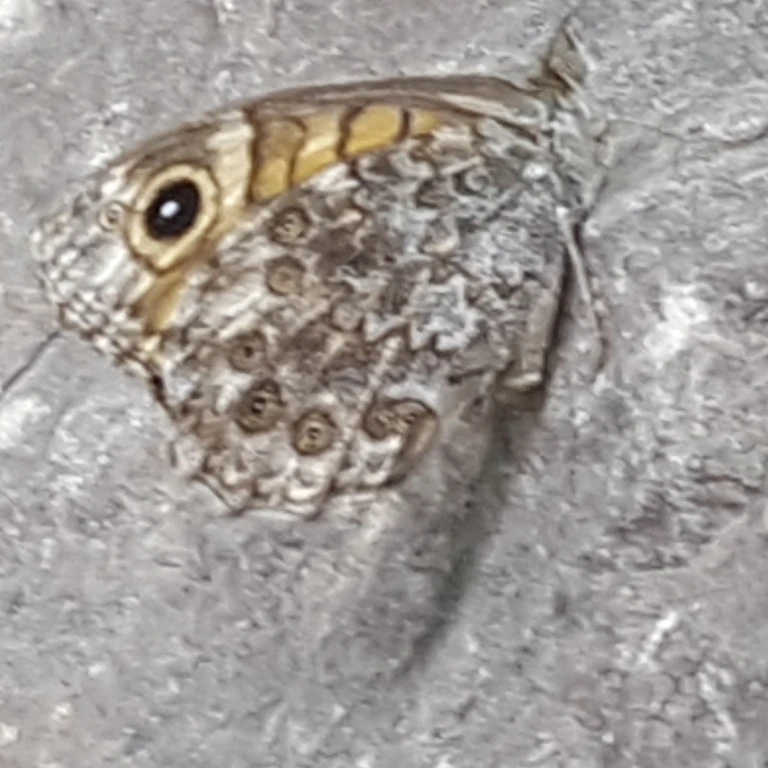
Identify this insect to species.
Lasiommata megera (also Pararge megera)
